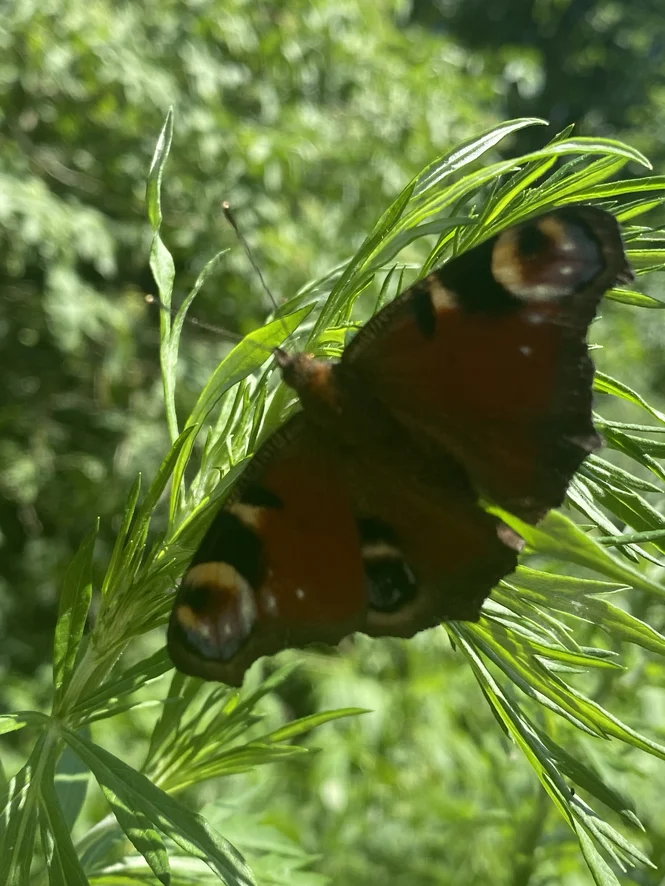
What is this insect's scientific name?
Aglais io
